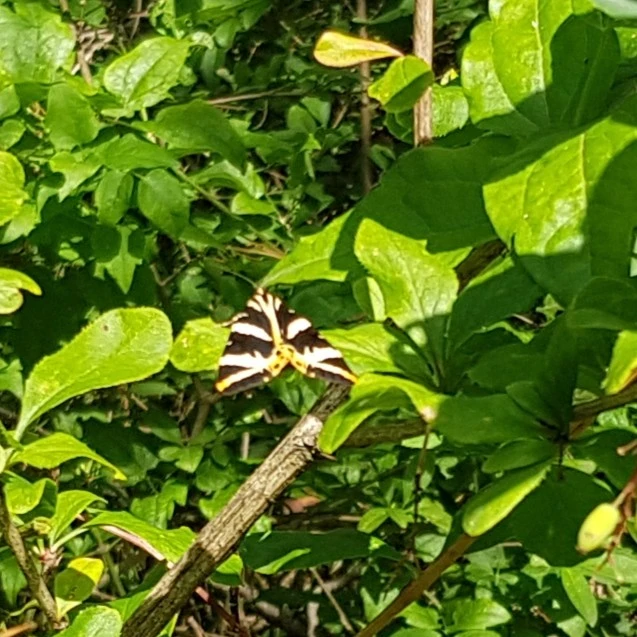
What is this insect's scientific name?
Euplagia quadripunctaria
